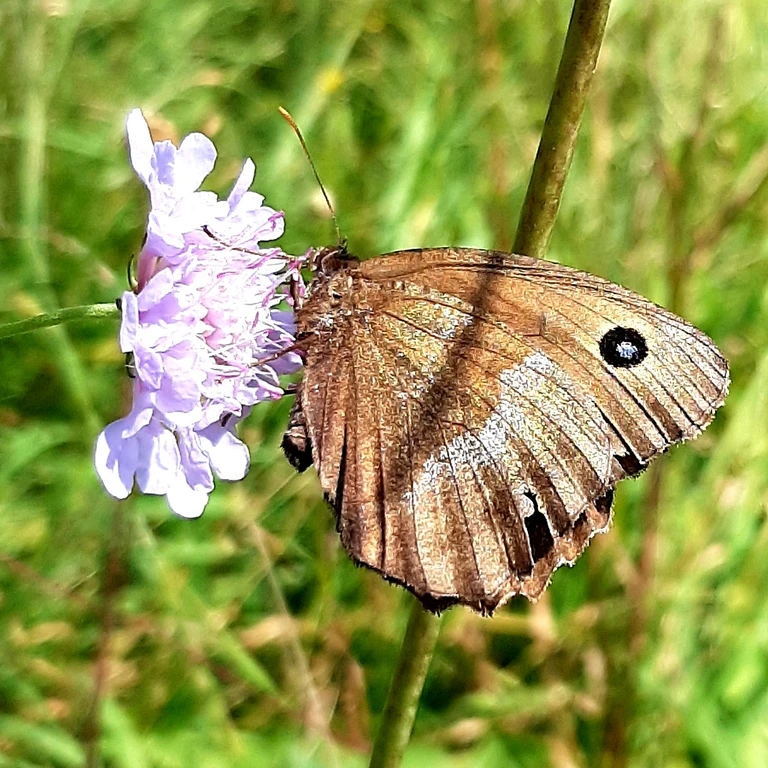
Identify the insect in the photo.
Minois dryas
